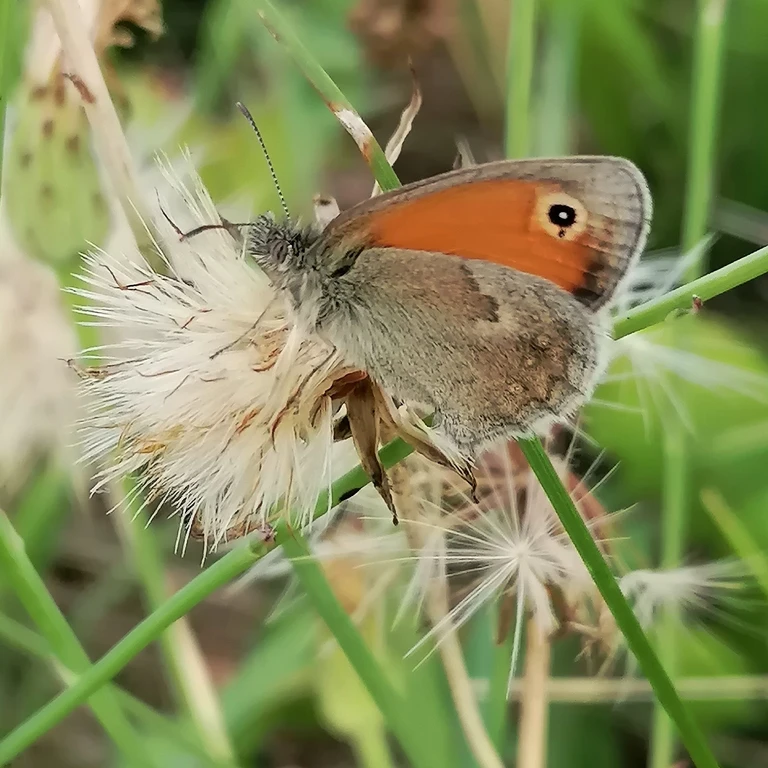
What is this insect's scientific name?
Coenonympha pamphilus
